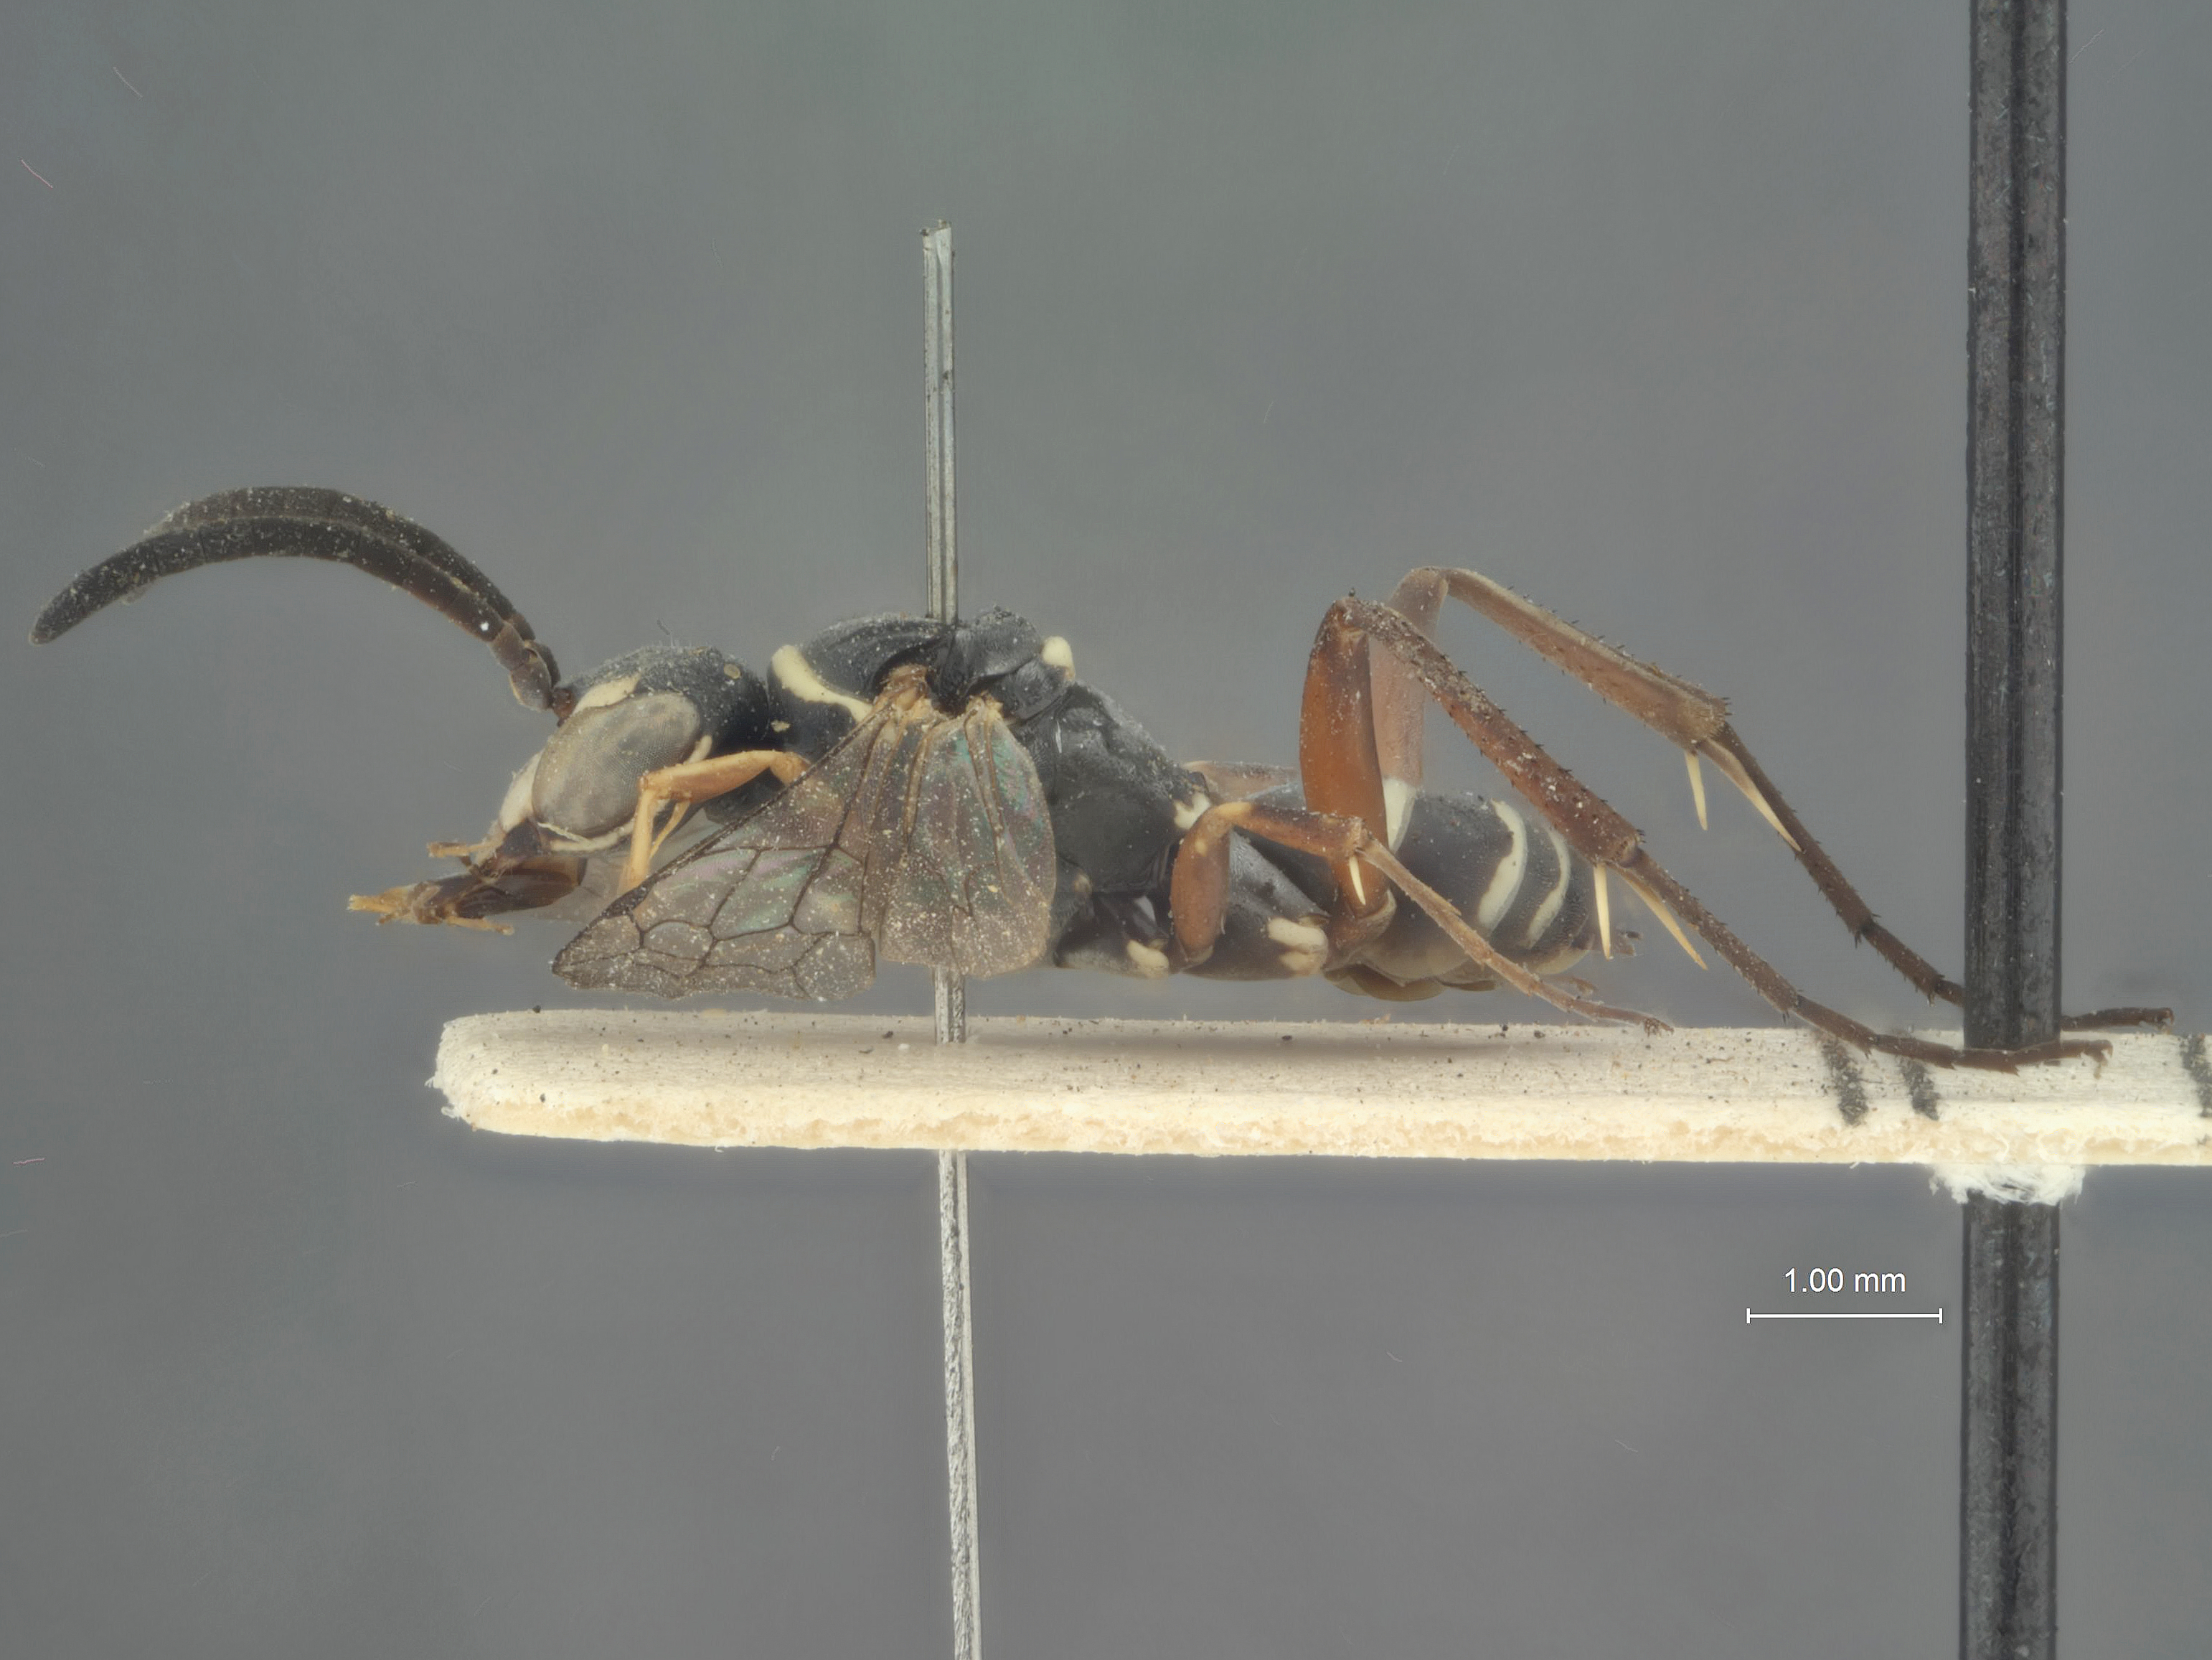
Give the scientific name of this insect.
Ceropales sabulicola
